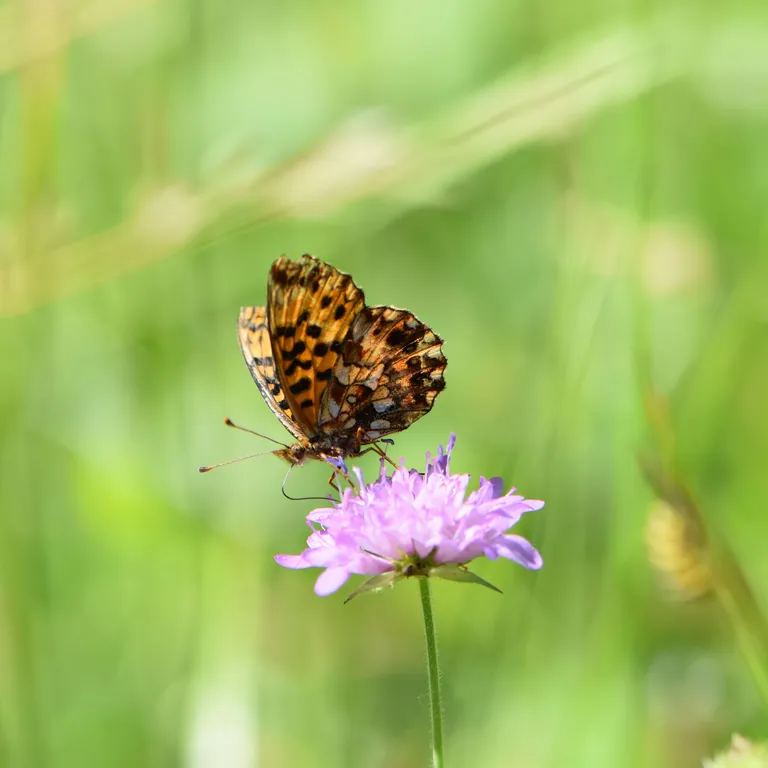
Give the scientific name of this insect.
Boloria dia
